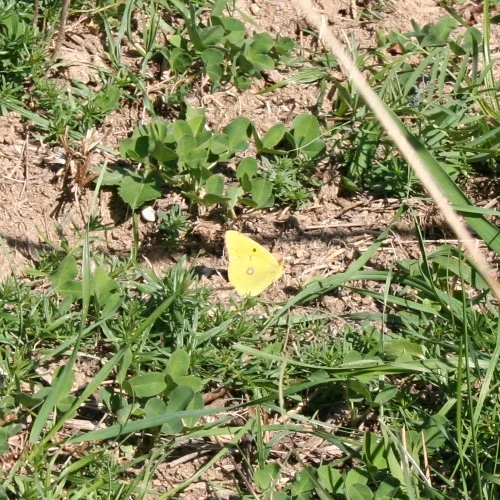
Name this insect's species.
Colias croceus
